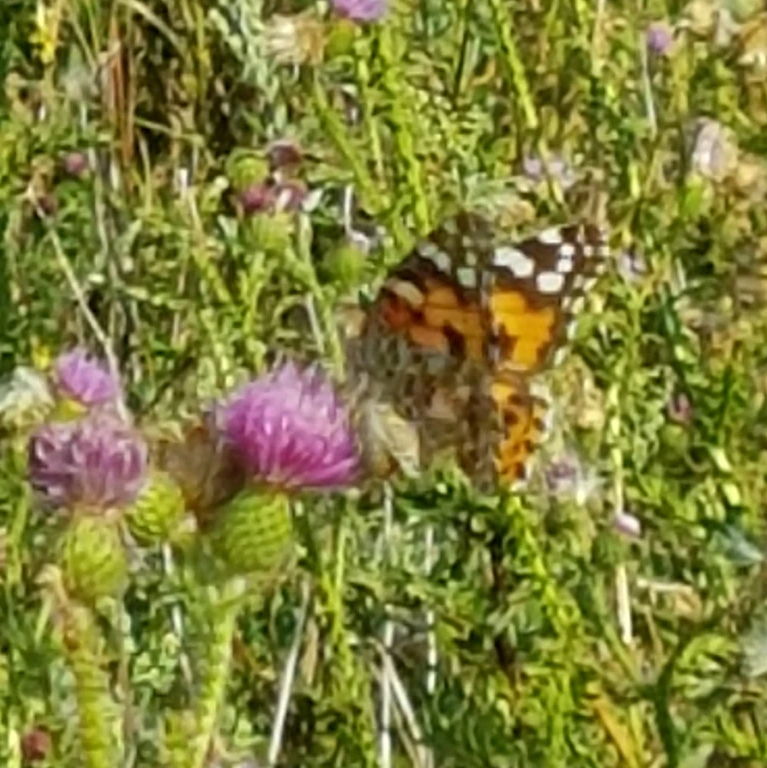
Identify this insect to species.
Vanessa cardui
